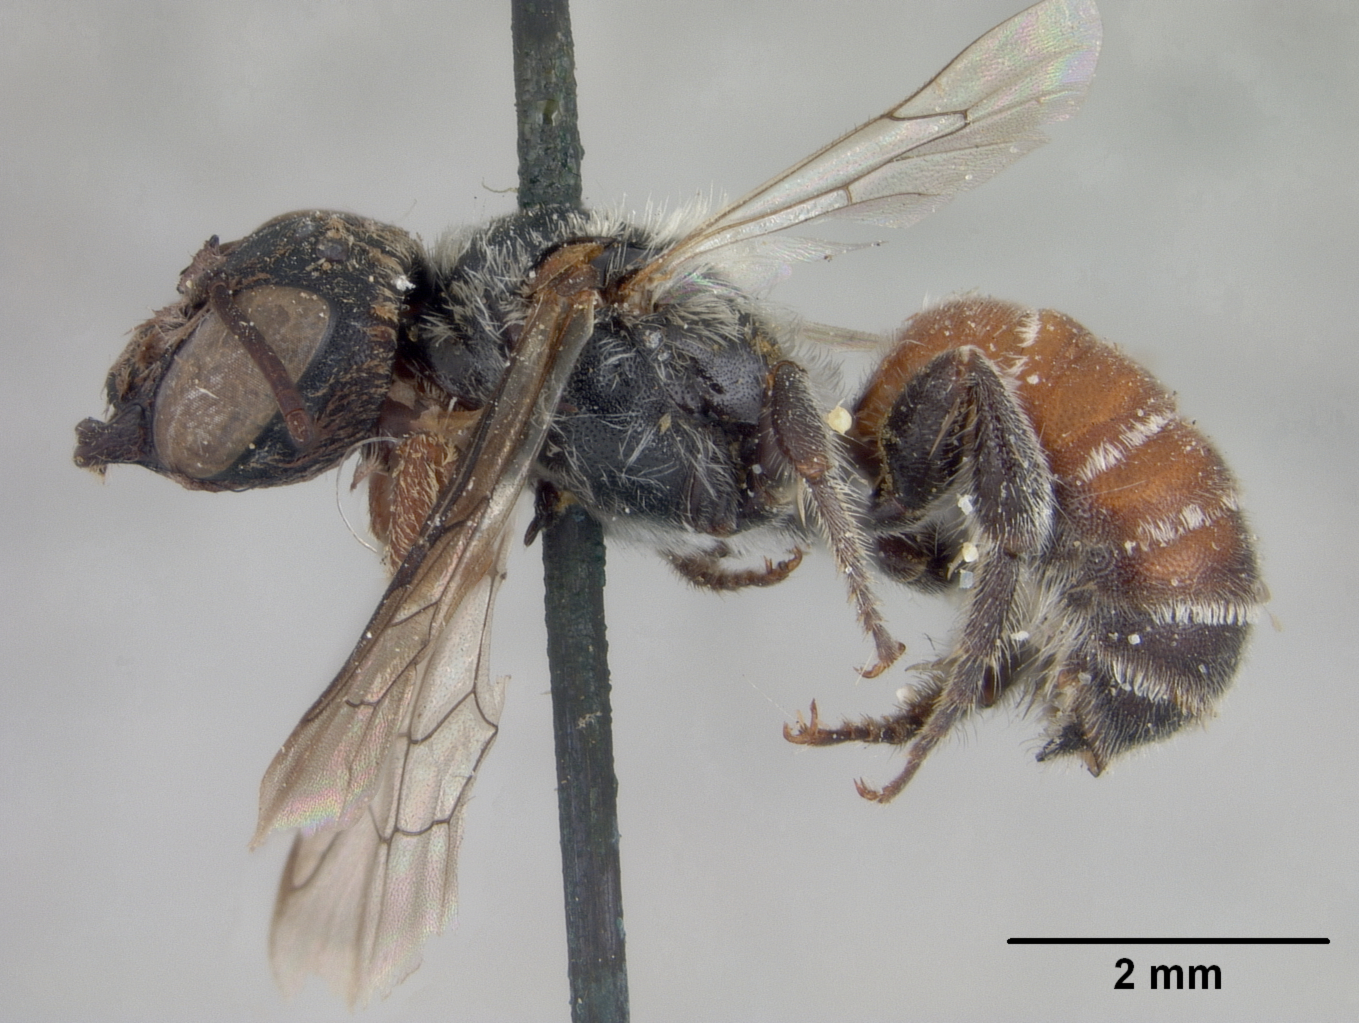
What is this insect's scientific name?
Hoplitella pentamera
